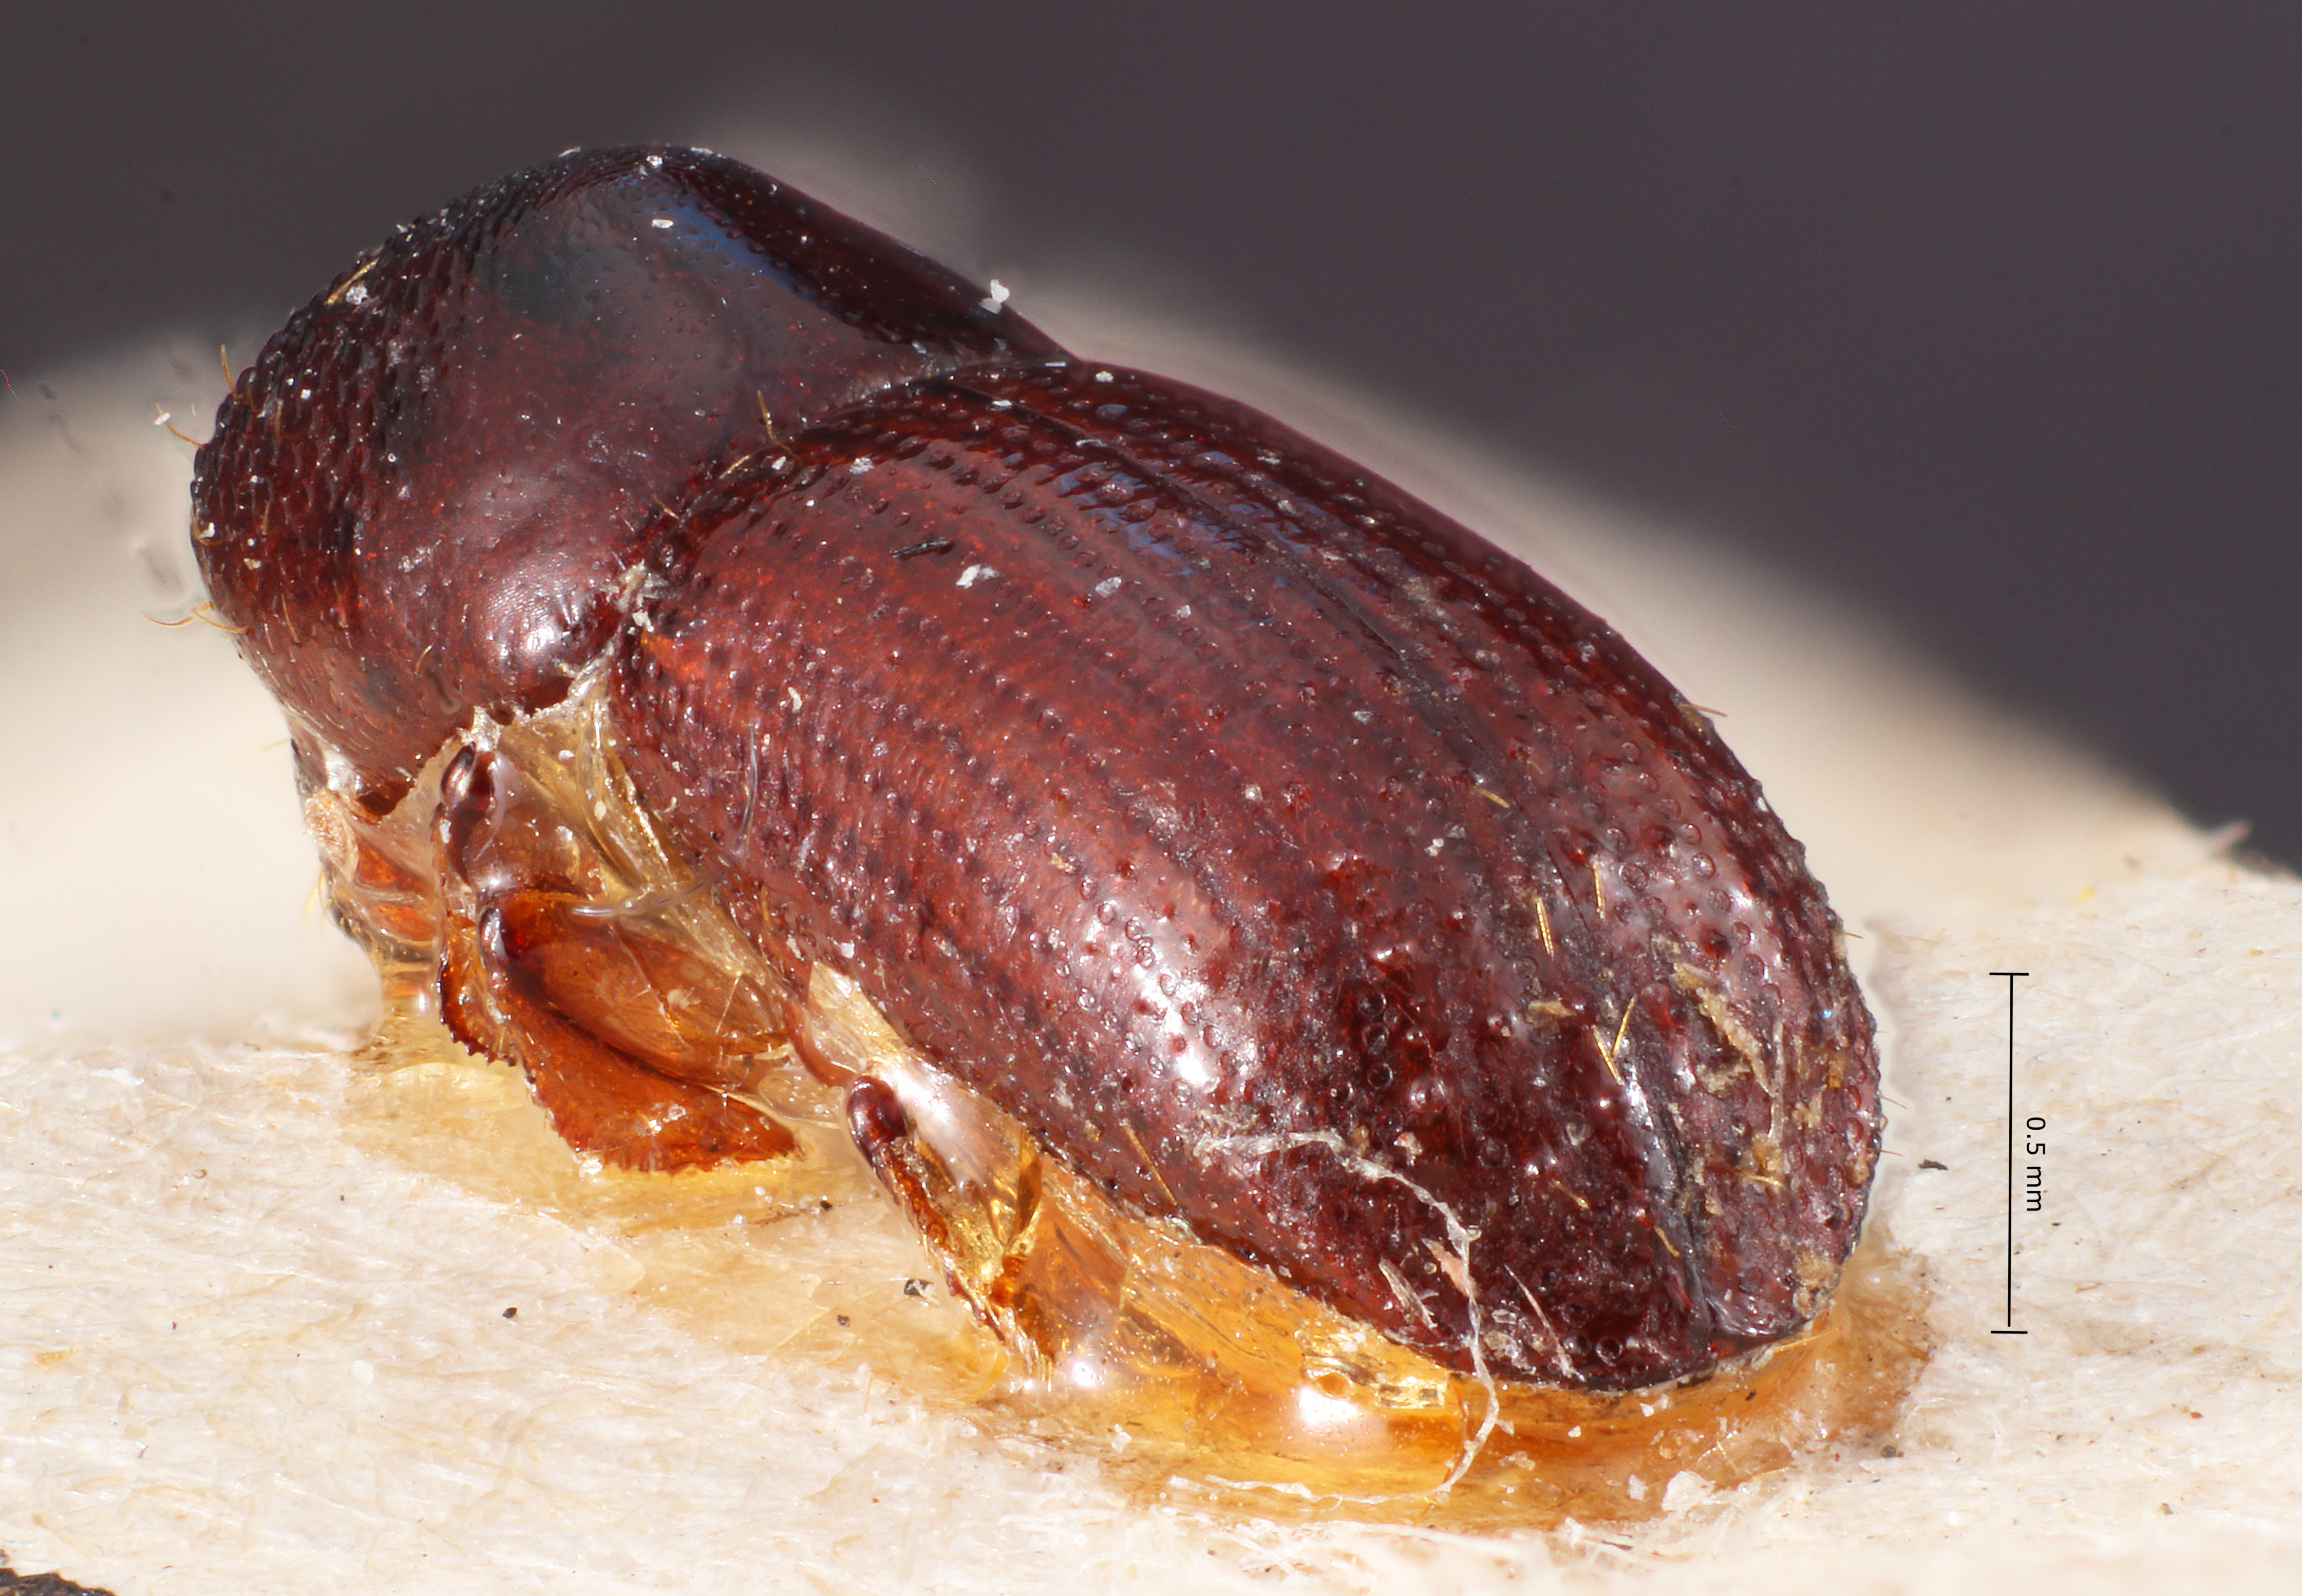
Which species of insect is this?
Xyleborus caraibicus
